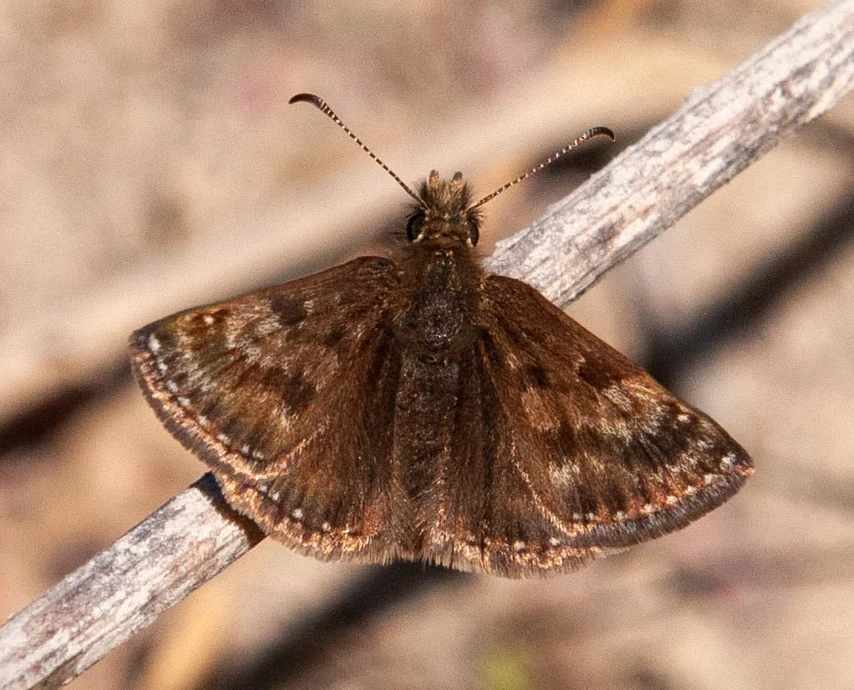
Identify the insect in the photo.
Erynnis tages
